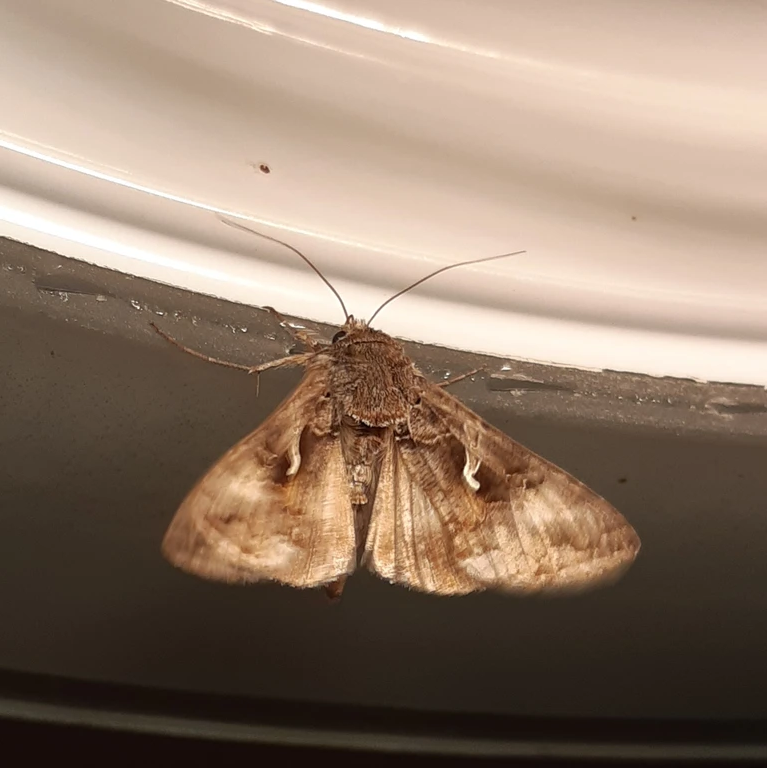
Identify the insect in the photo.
Autographa gamma
